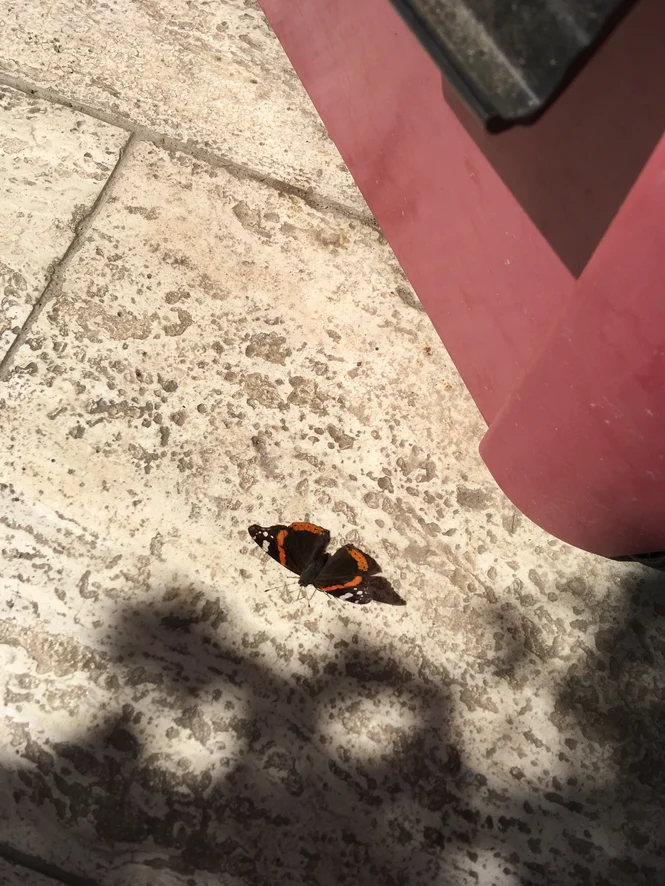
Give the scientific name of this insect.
Vanessa atalanta
